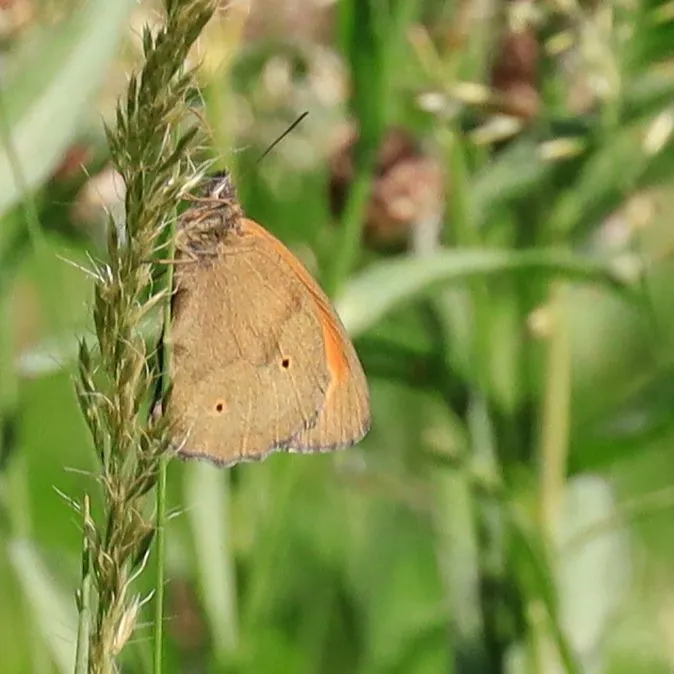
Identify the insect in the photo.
Maniola jurtina
